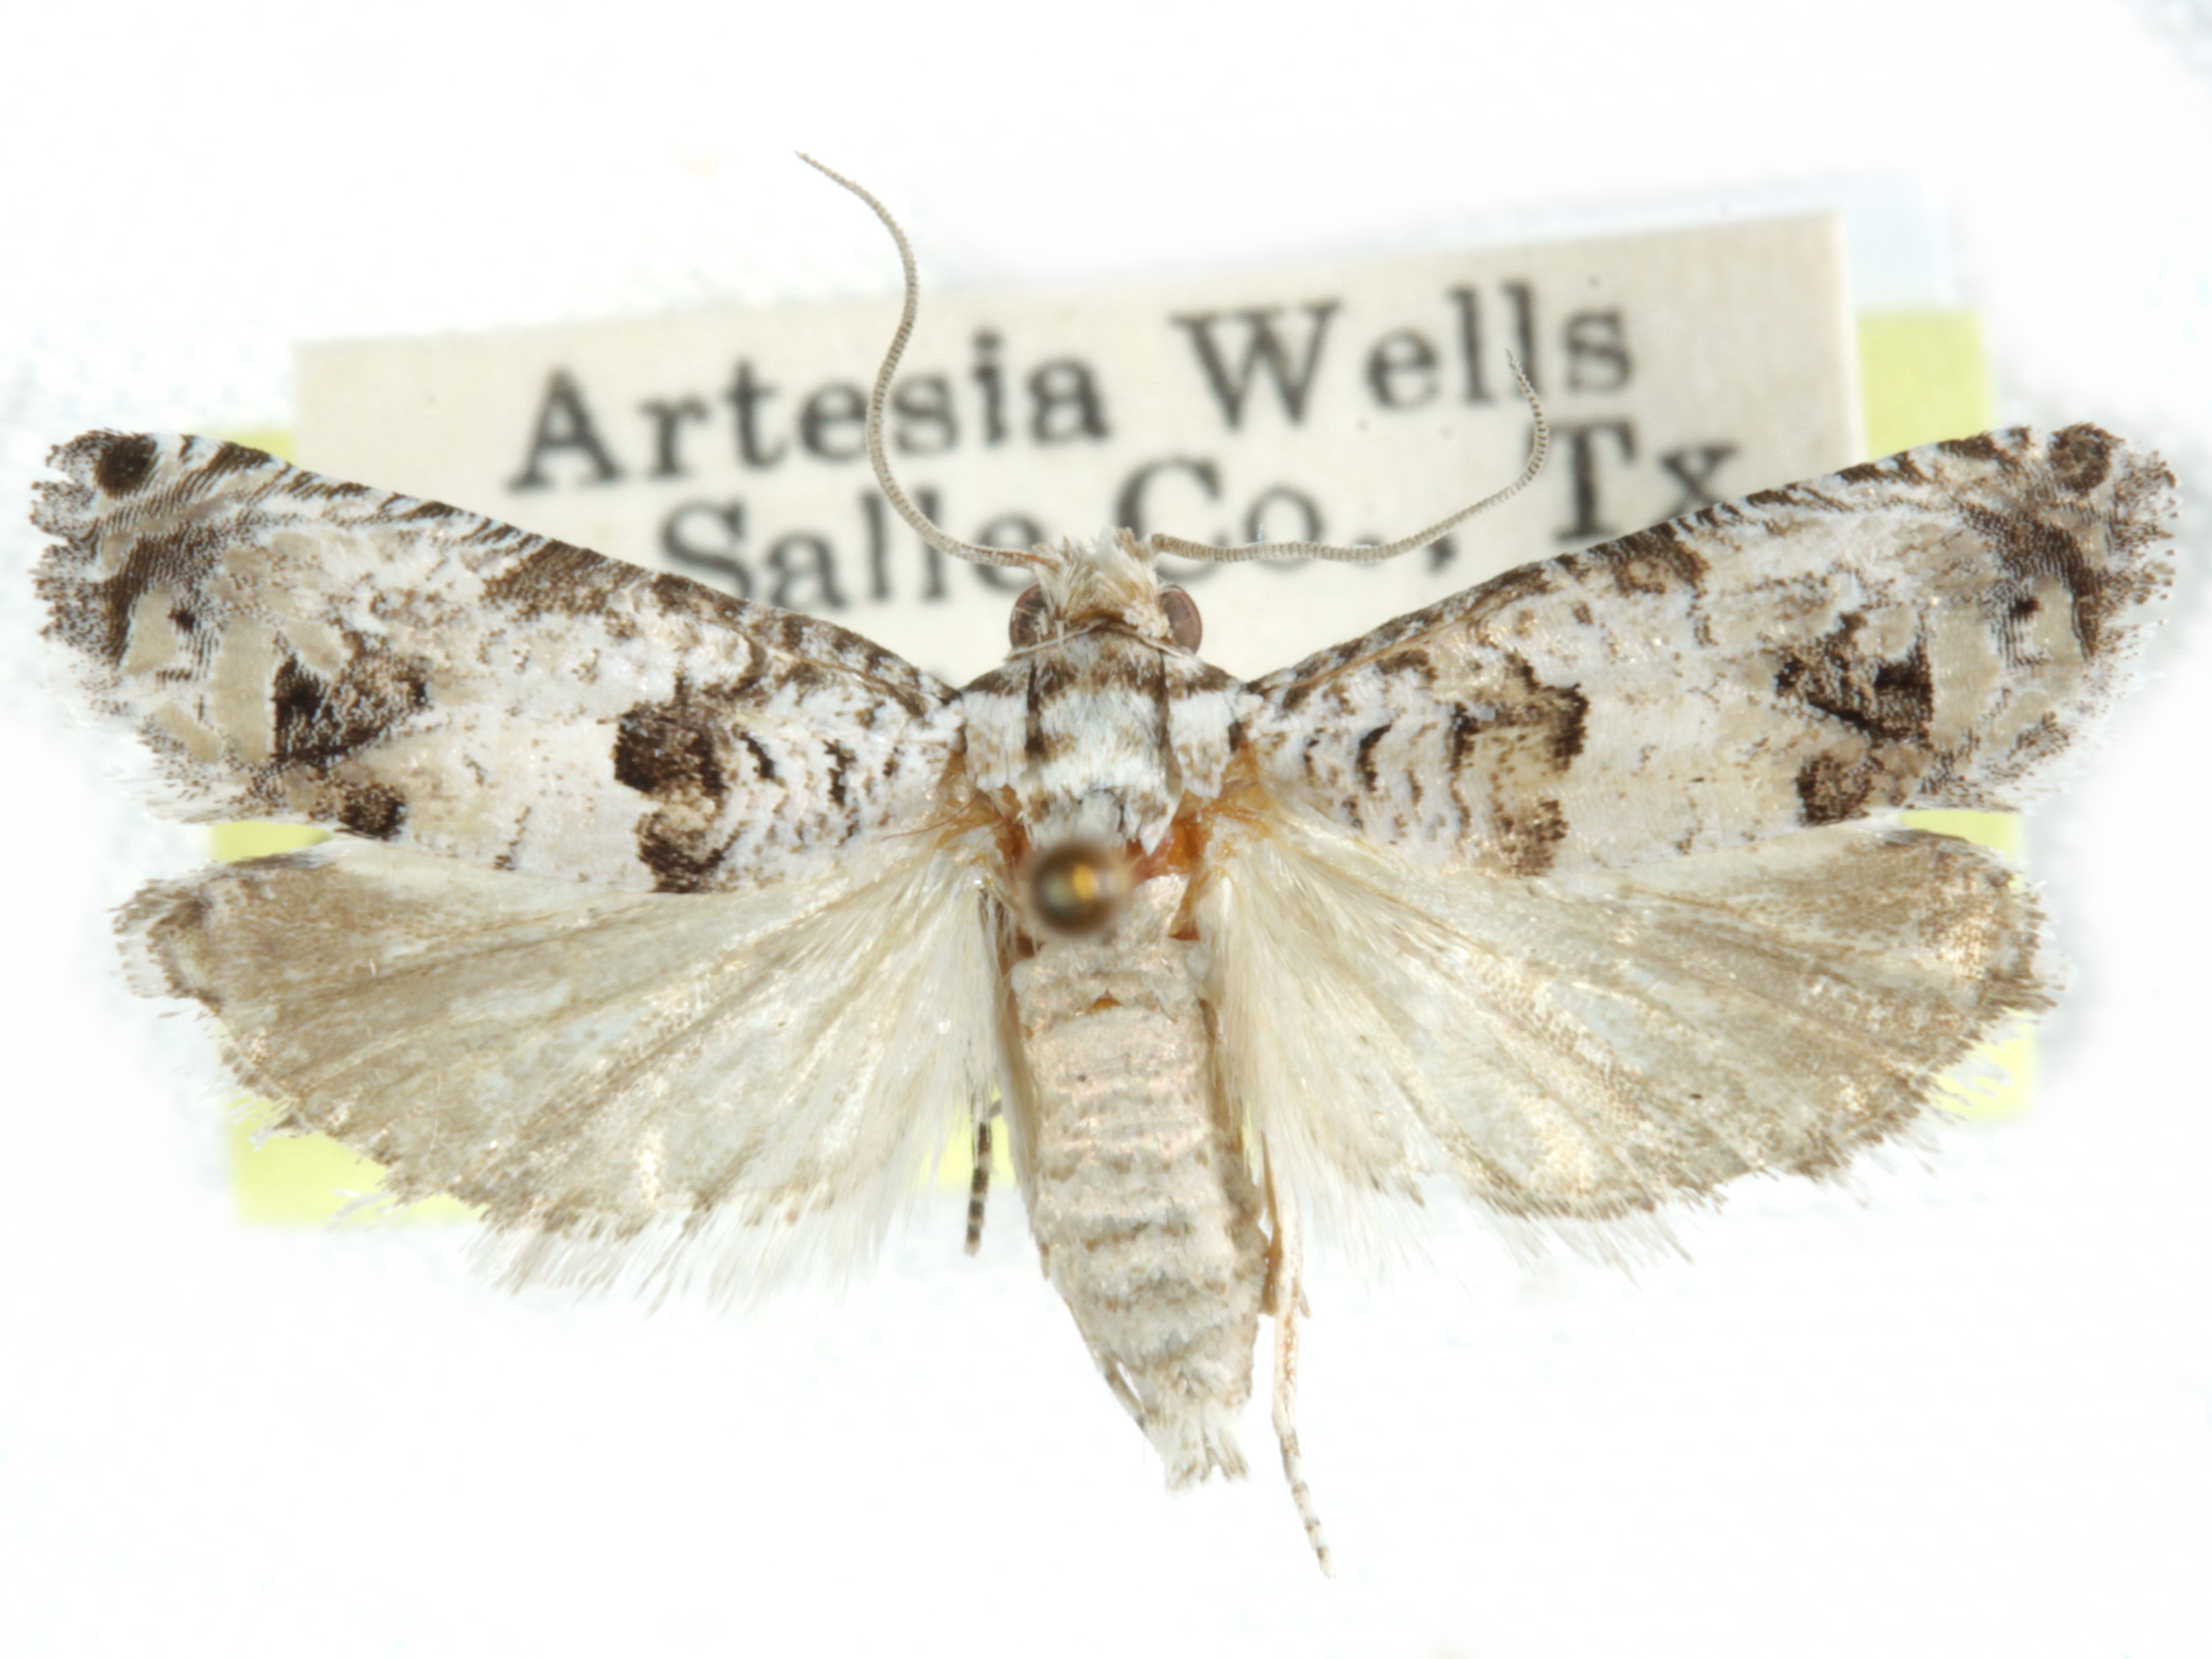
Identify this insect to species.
Pelochrista expolitana
